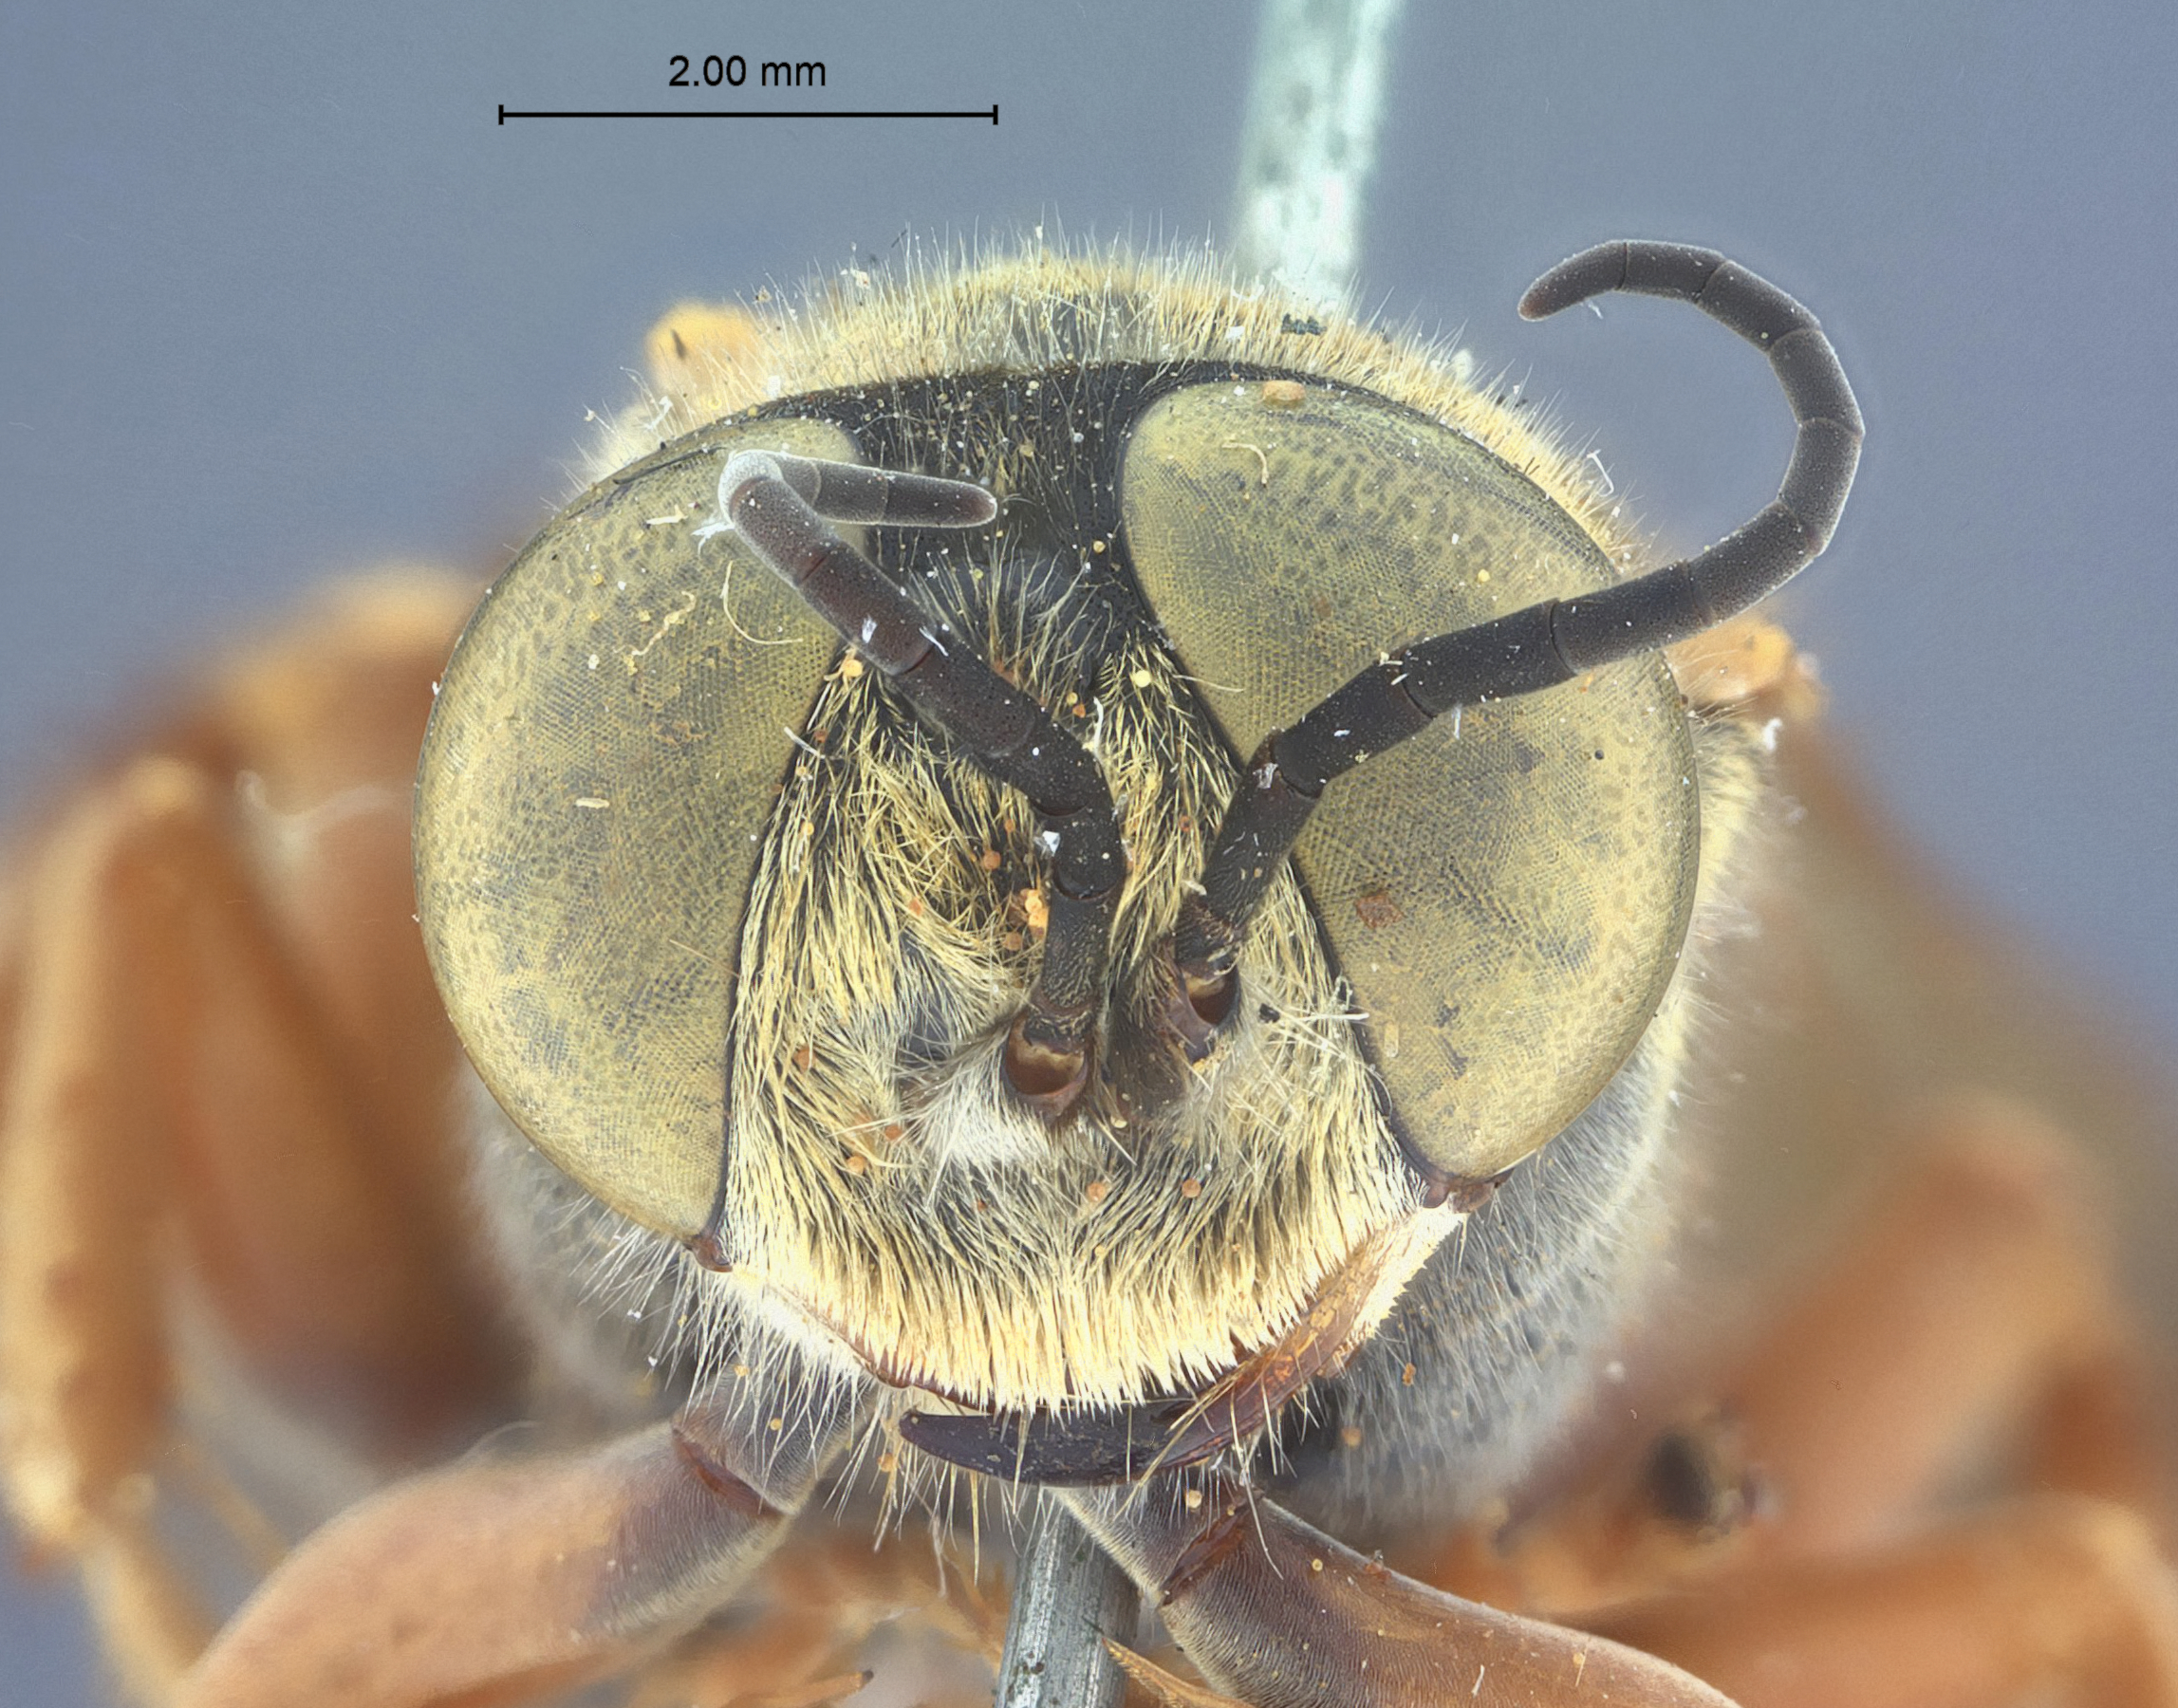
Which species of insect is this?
Tachytes chrysocercus
